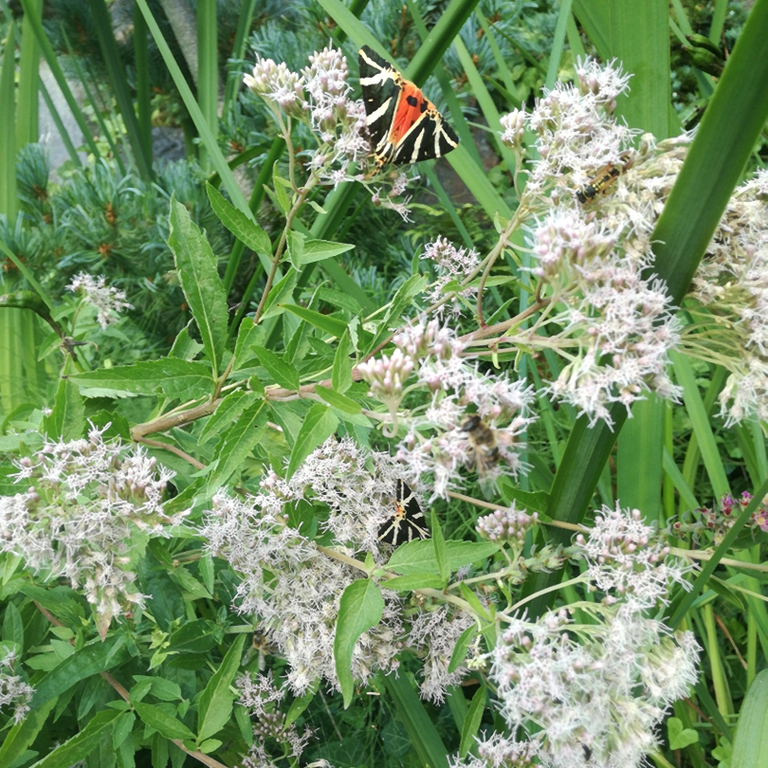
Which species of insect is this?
Euplagia quadripunctaria
